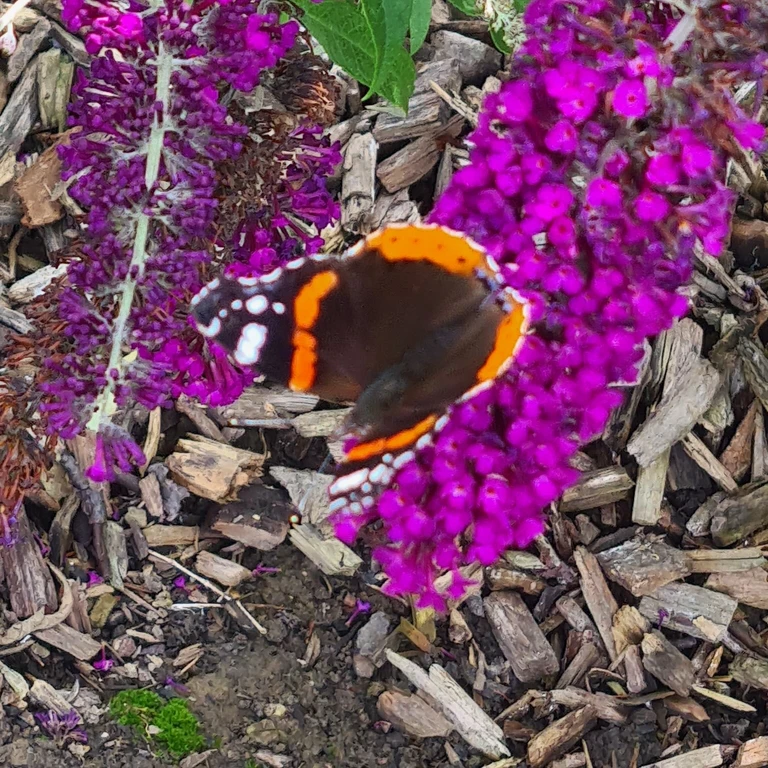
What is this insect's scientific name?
Vanessa atalanta
